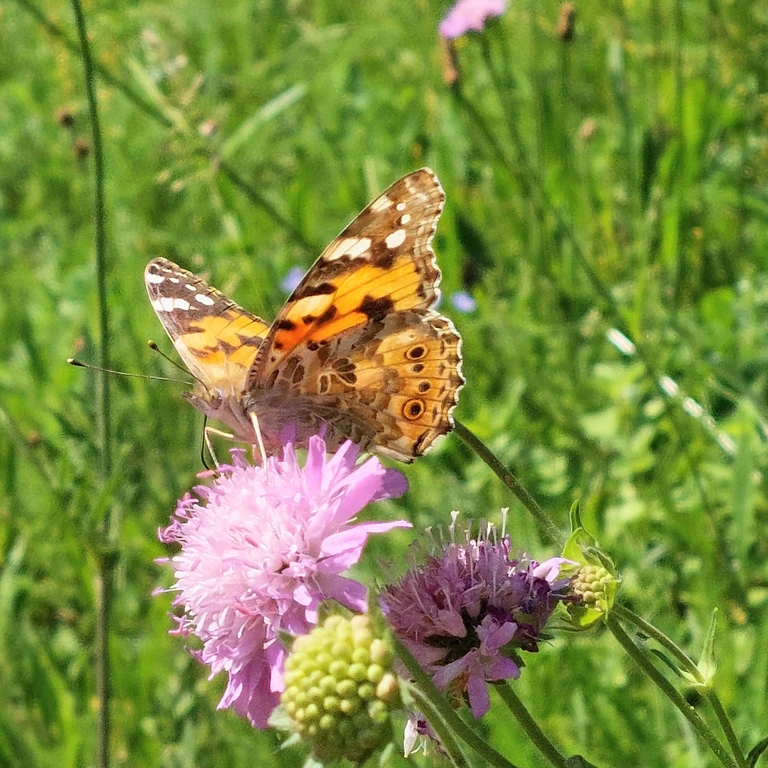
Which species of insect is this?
Vanessa cardui
